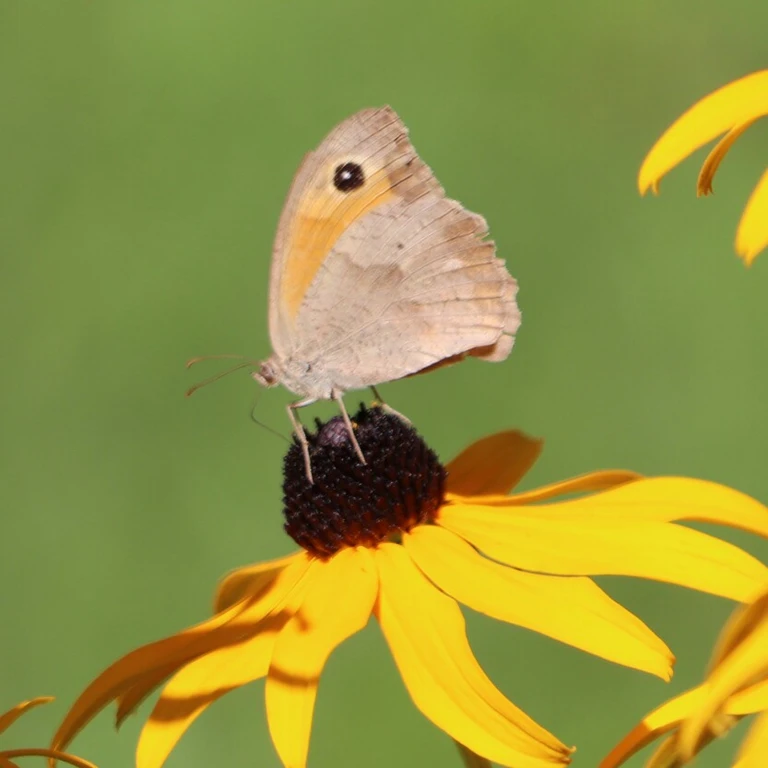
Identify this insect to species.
Maniola jurtina
